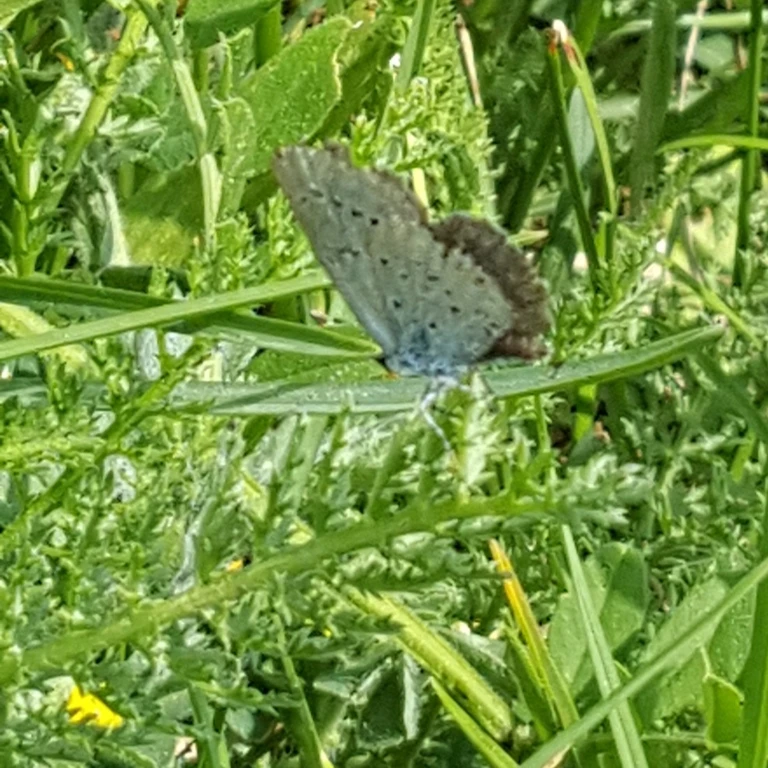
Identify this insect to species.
Cupido minimus
